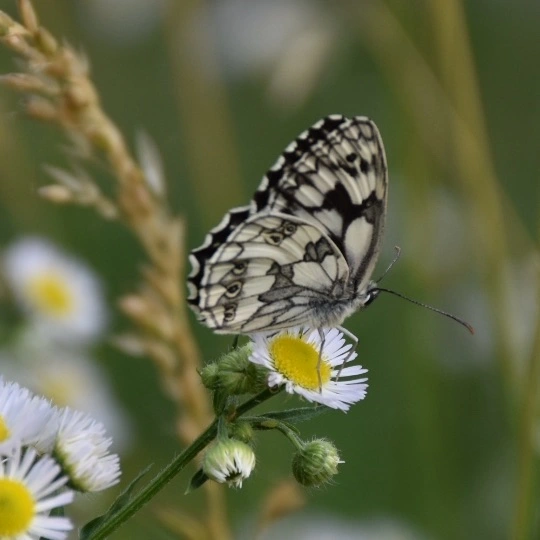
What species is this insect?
Melanargia galathea
